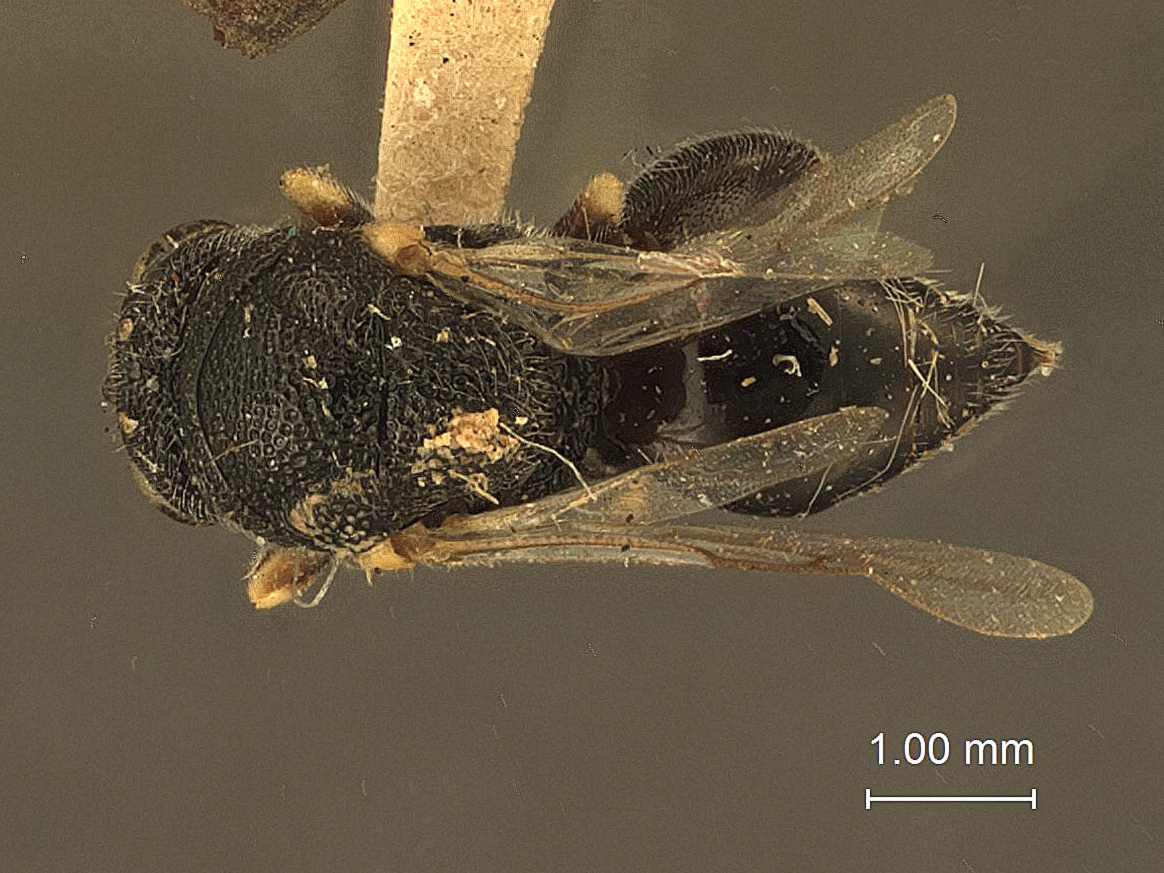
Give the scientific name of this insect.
Chalcis paraplesia
